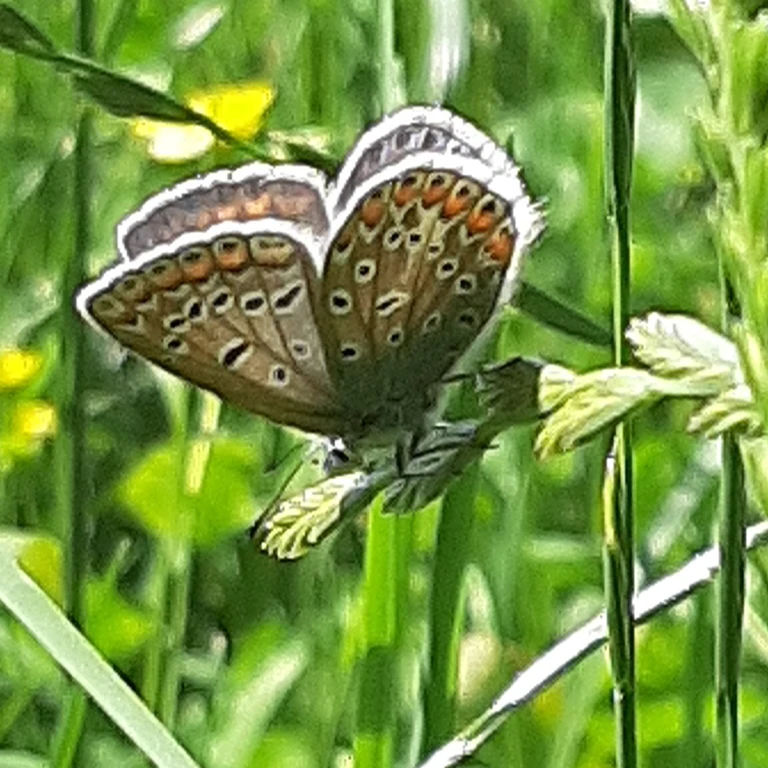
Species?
Polyommatus icarus
